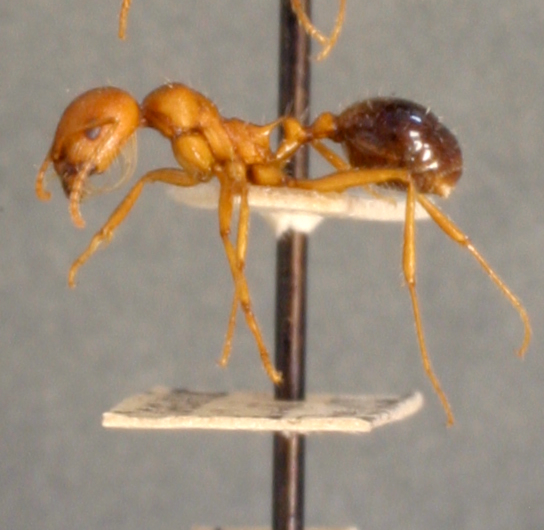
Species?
Veromessor julianus
